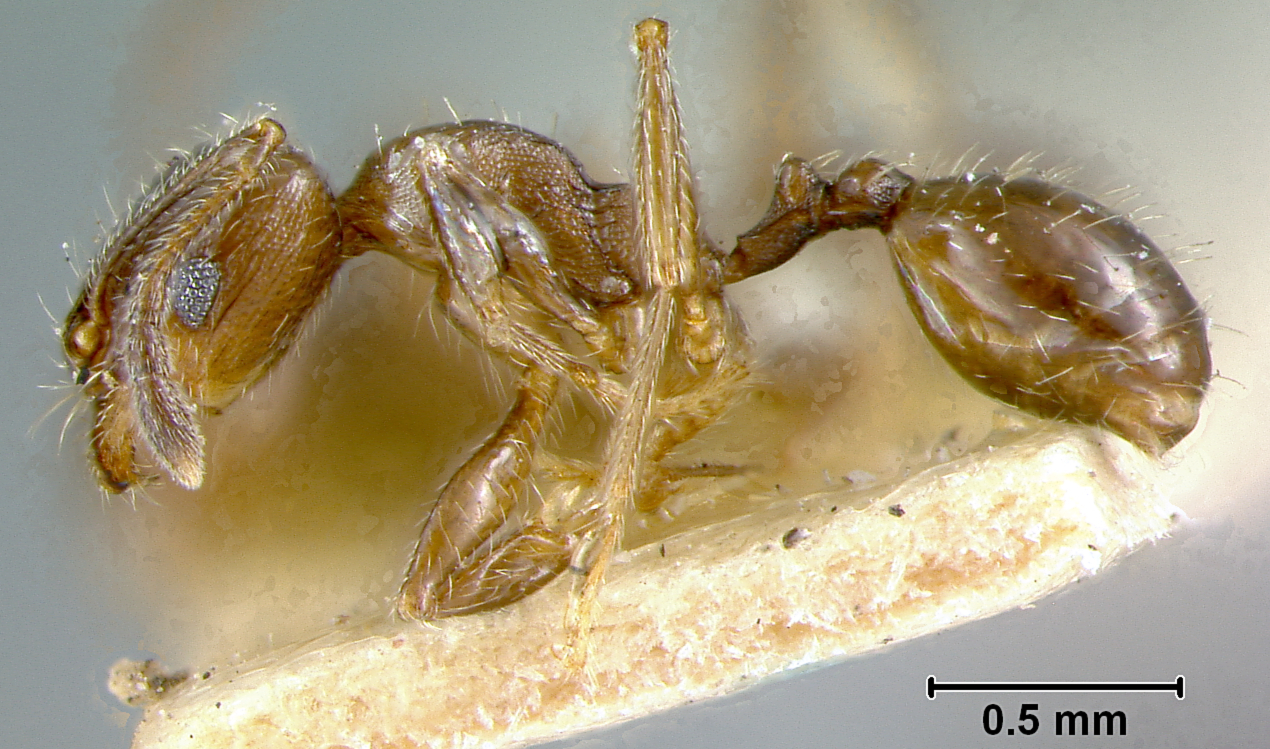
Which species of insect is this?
Pheidole centeotl
